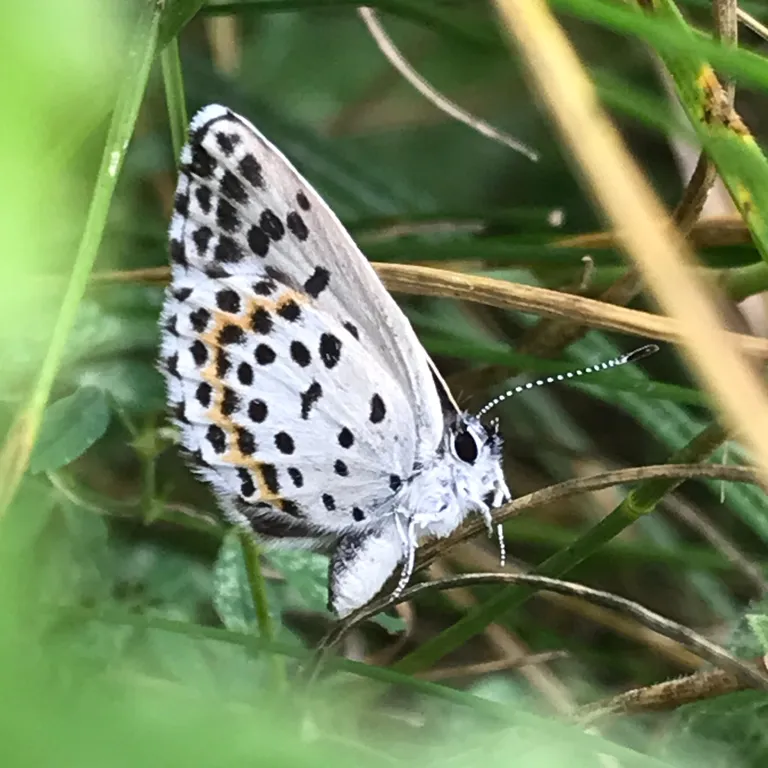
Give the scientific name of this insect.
Scolitantides orion
